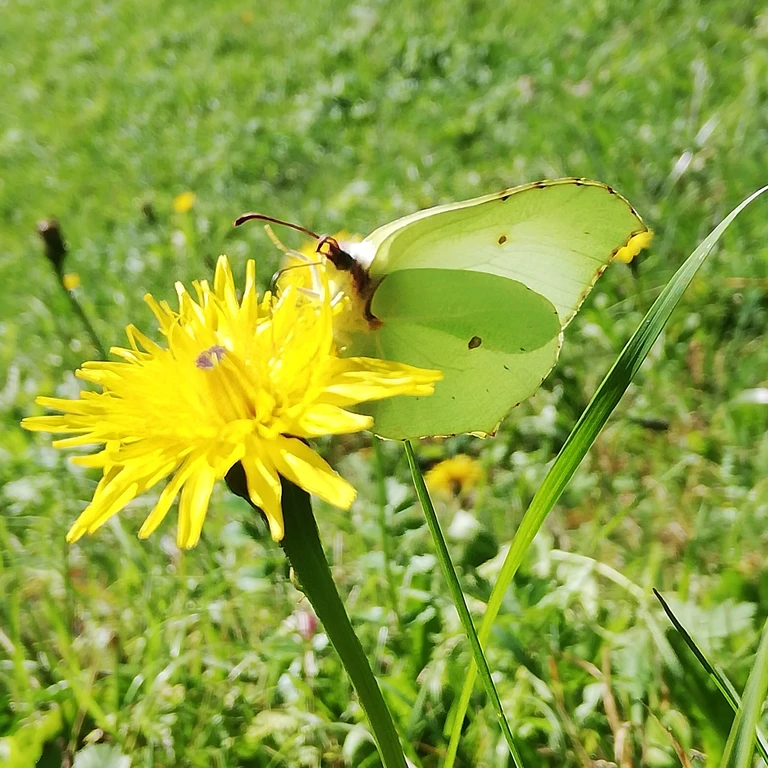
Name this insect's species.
Gonepteryx rhamni
